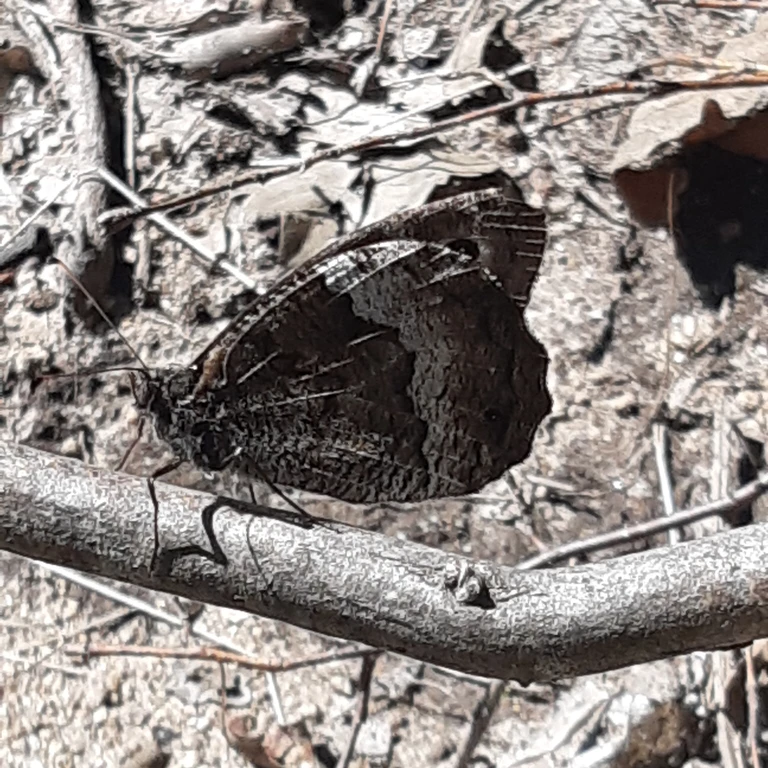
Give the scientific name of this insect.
Hipparchia fagi
